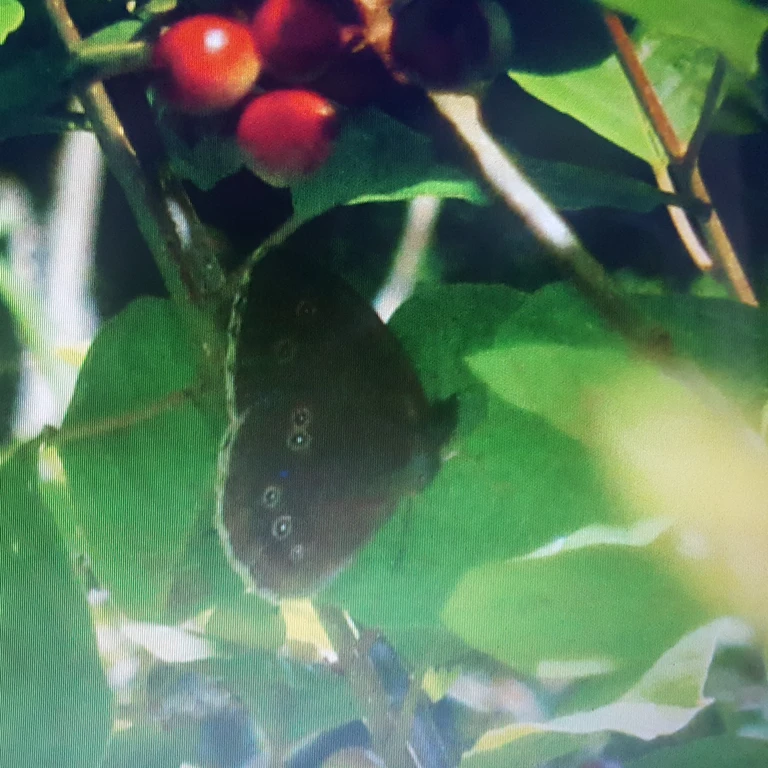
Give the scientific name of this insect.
Aphantopus hyperantus
